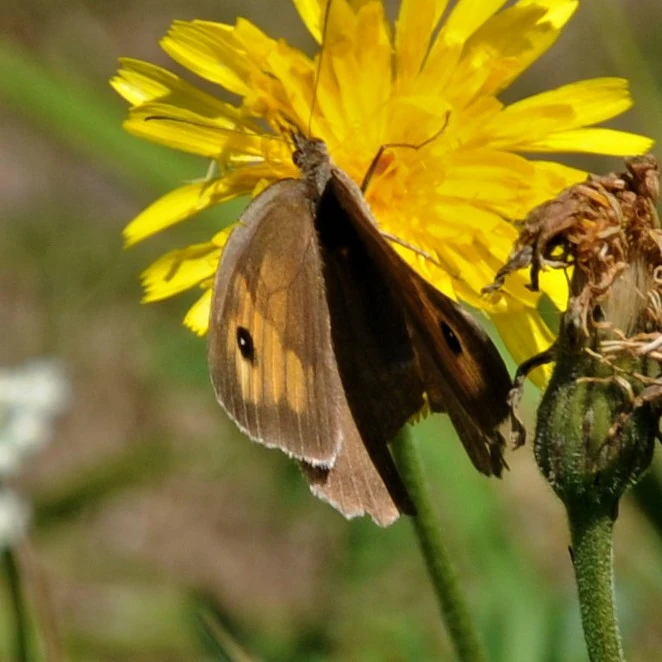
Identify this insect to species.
Maniola jurtina
